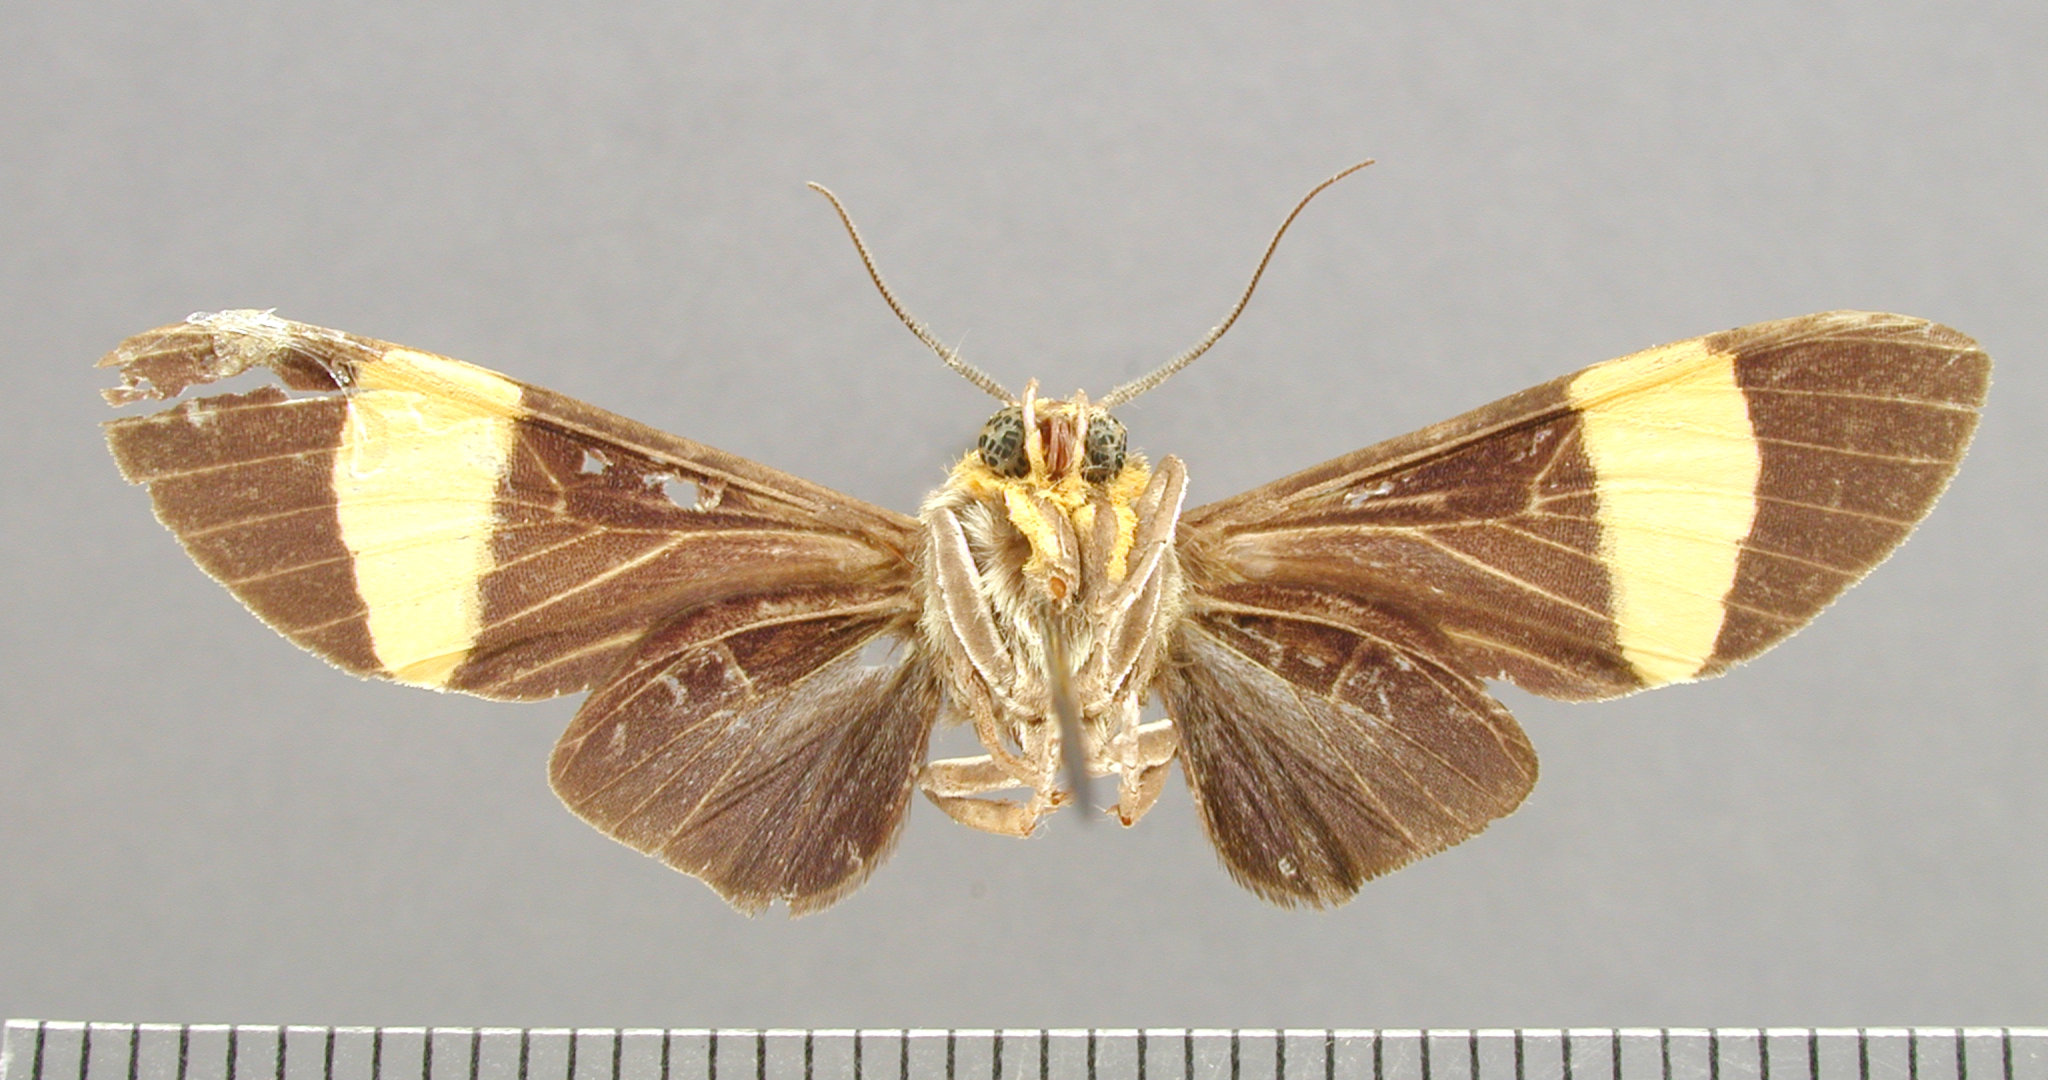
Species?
Automolis fafner
